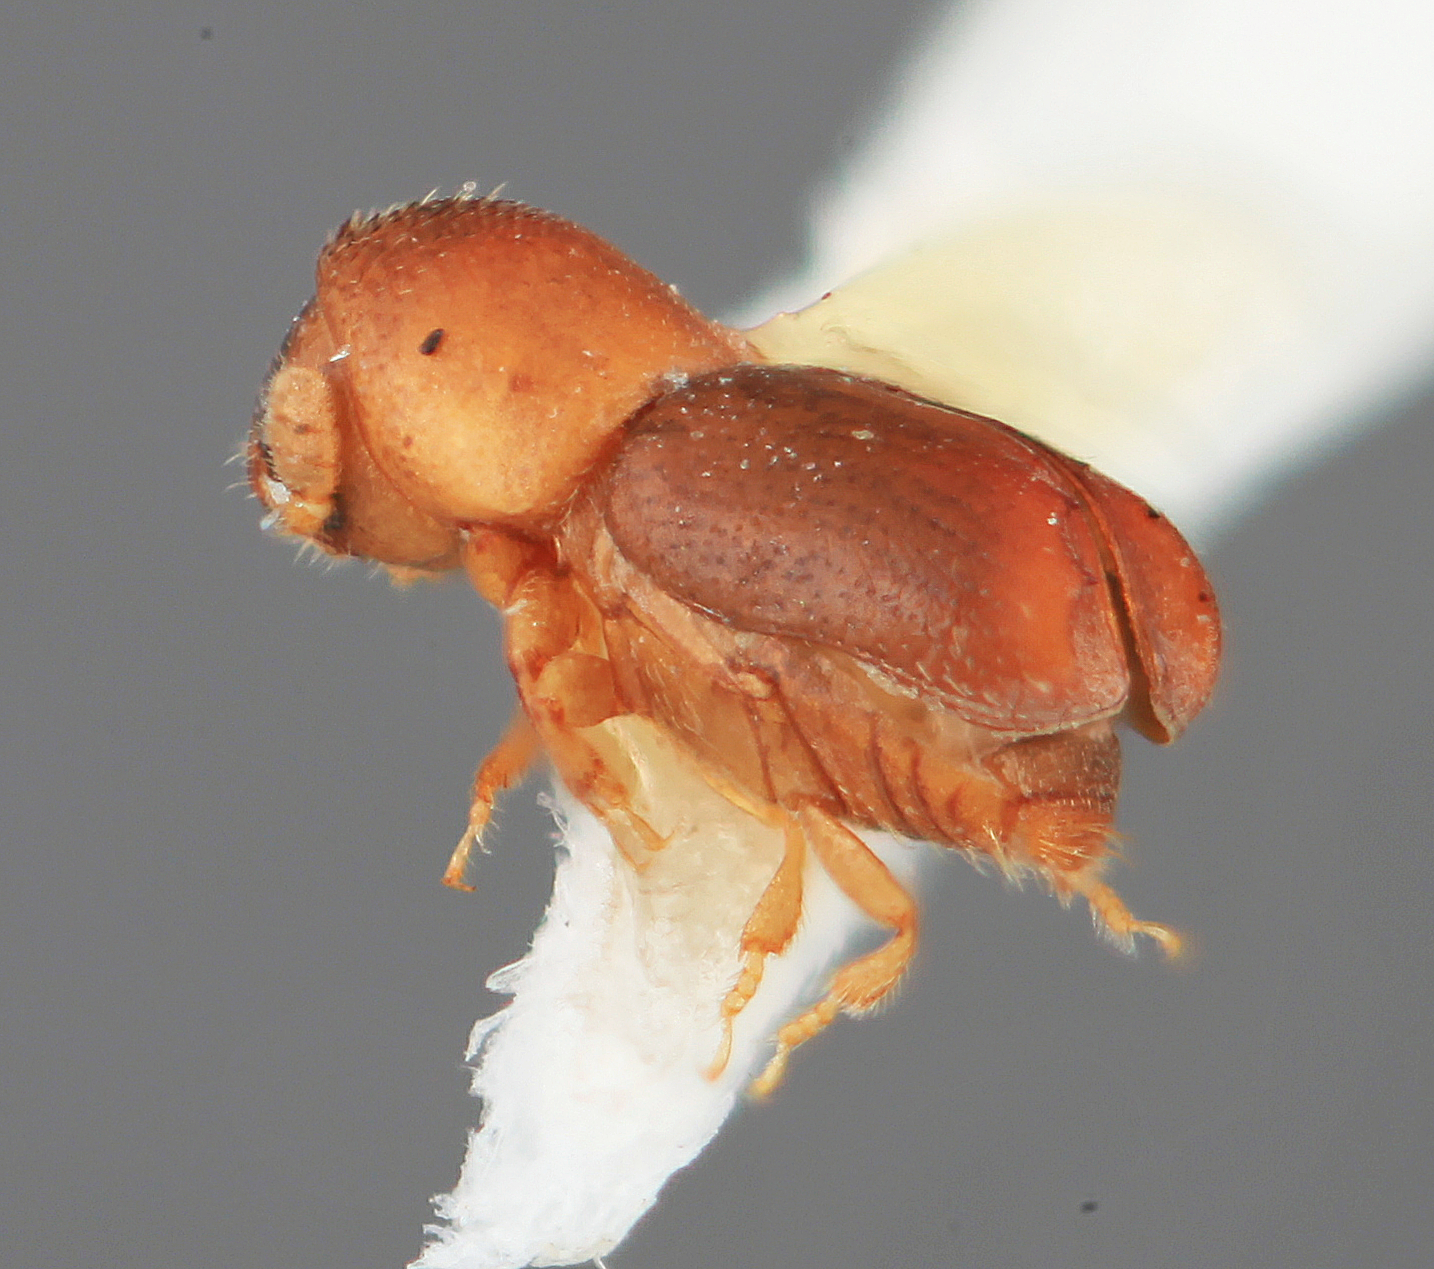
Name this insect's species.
Microcorthylus brevior
